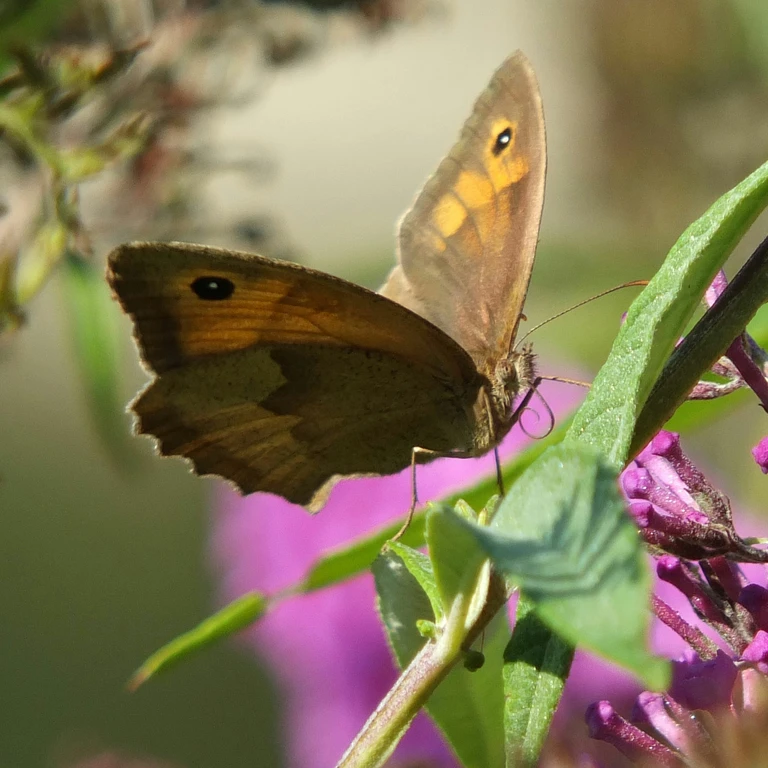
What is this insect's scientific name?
Maniola jurtina
